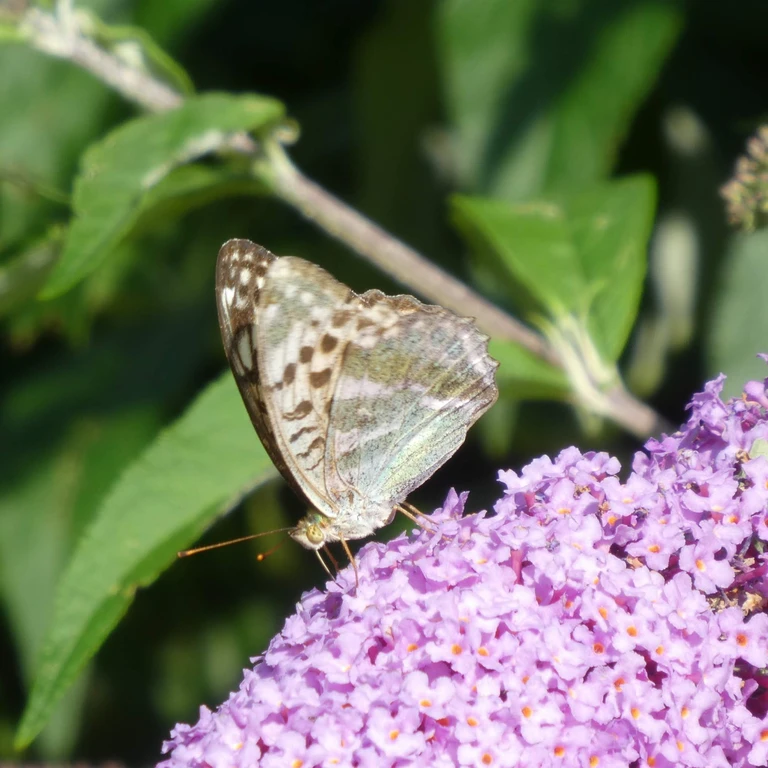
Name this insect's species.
Argynnis paphia
